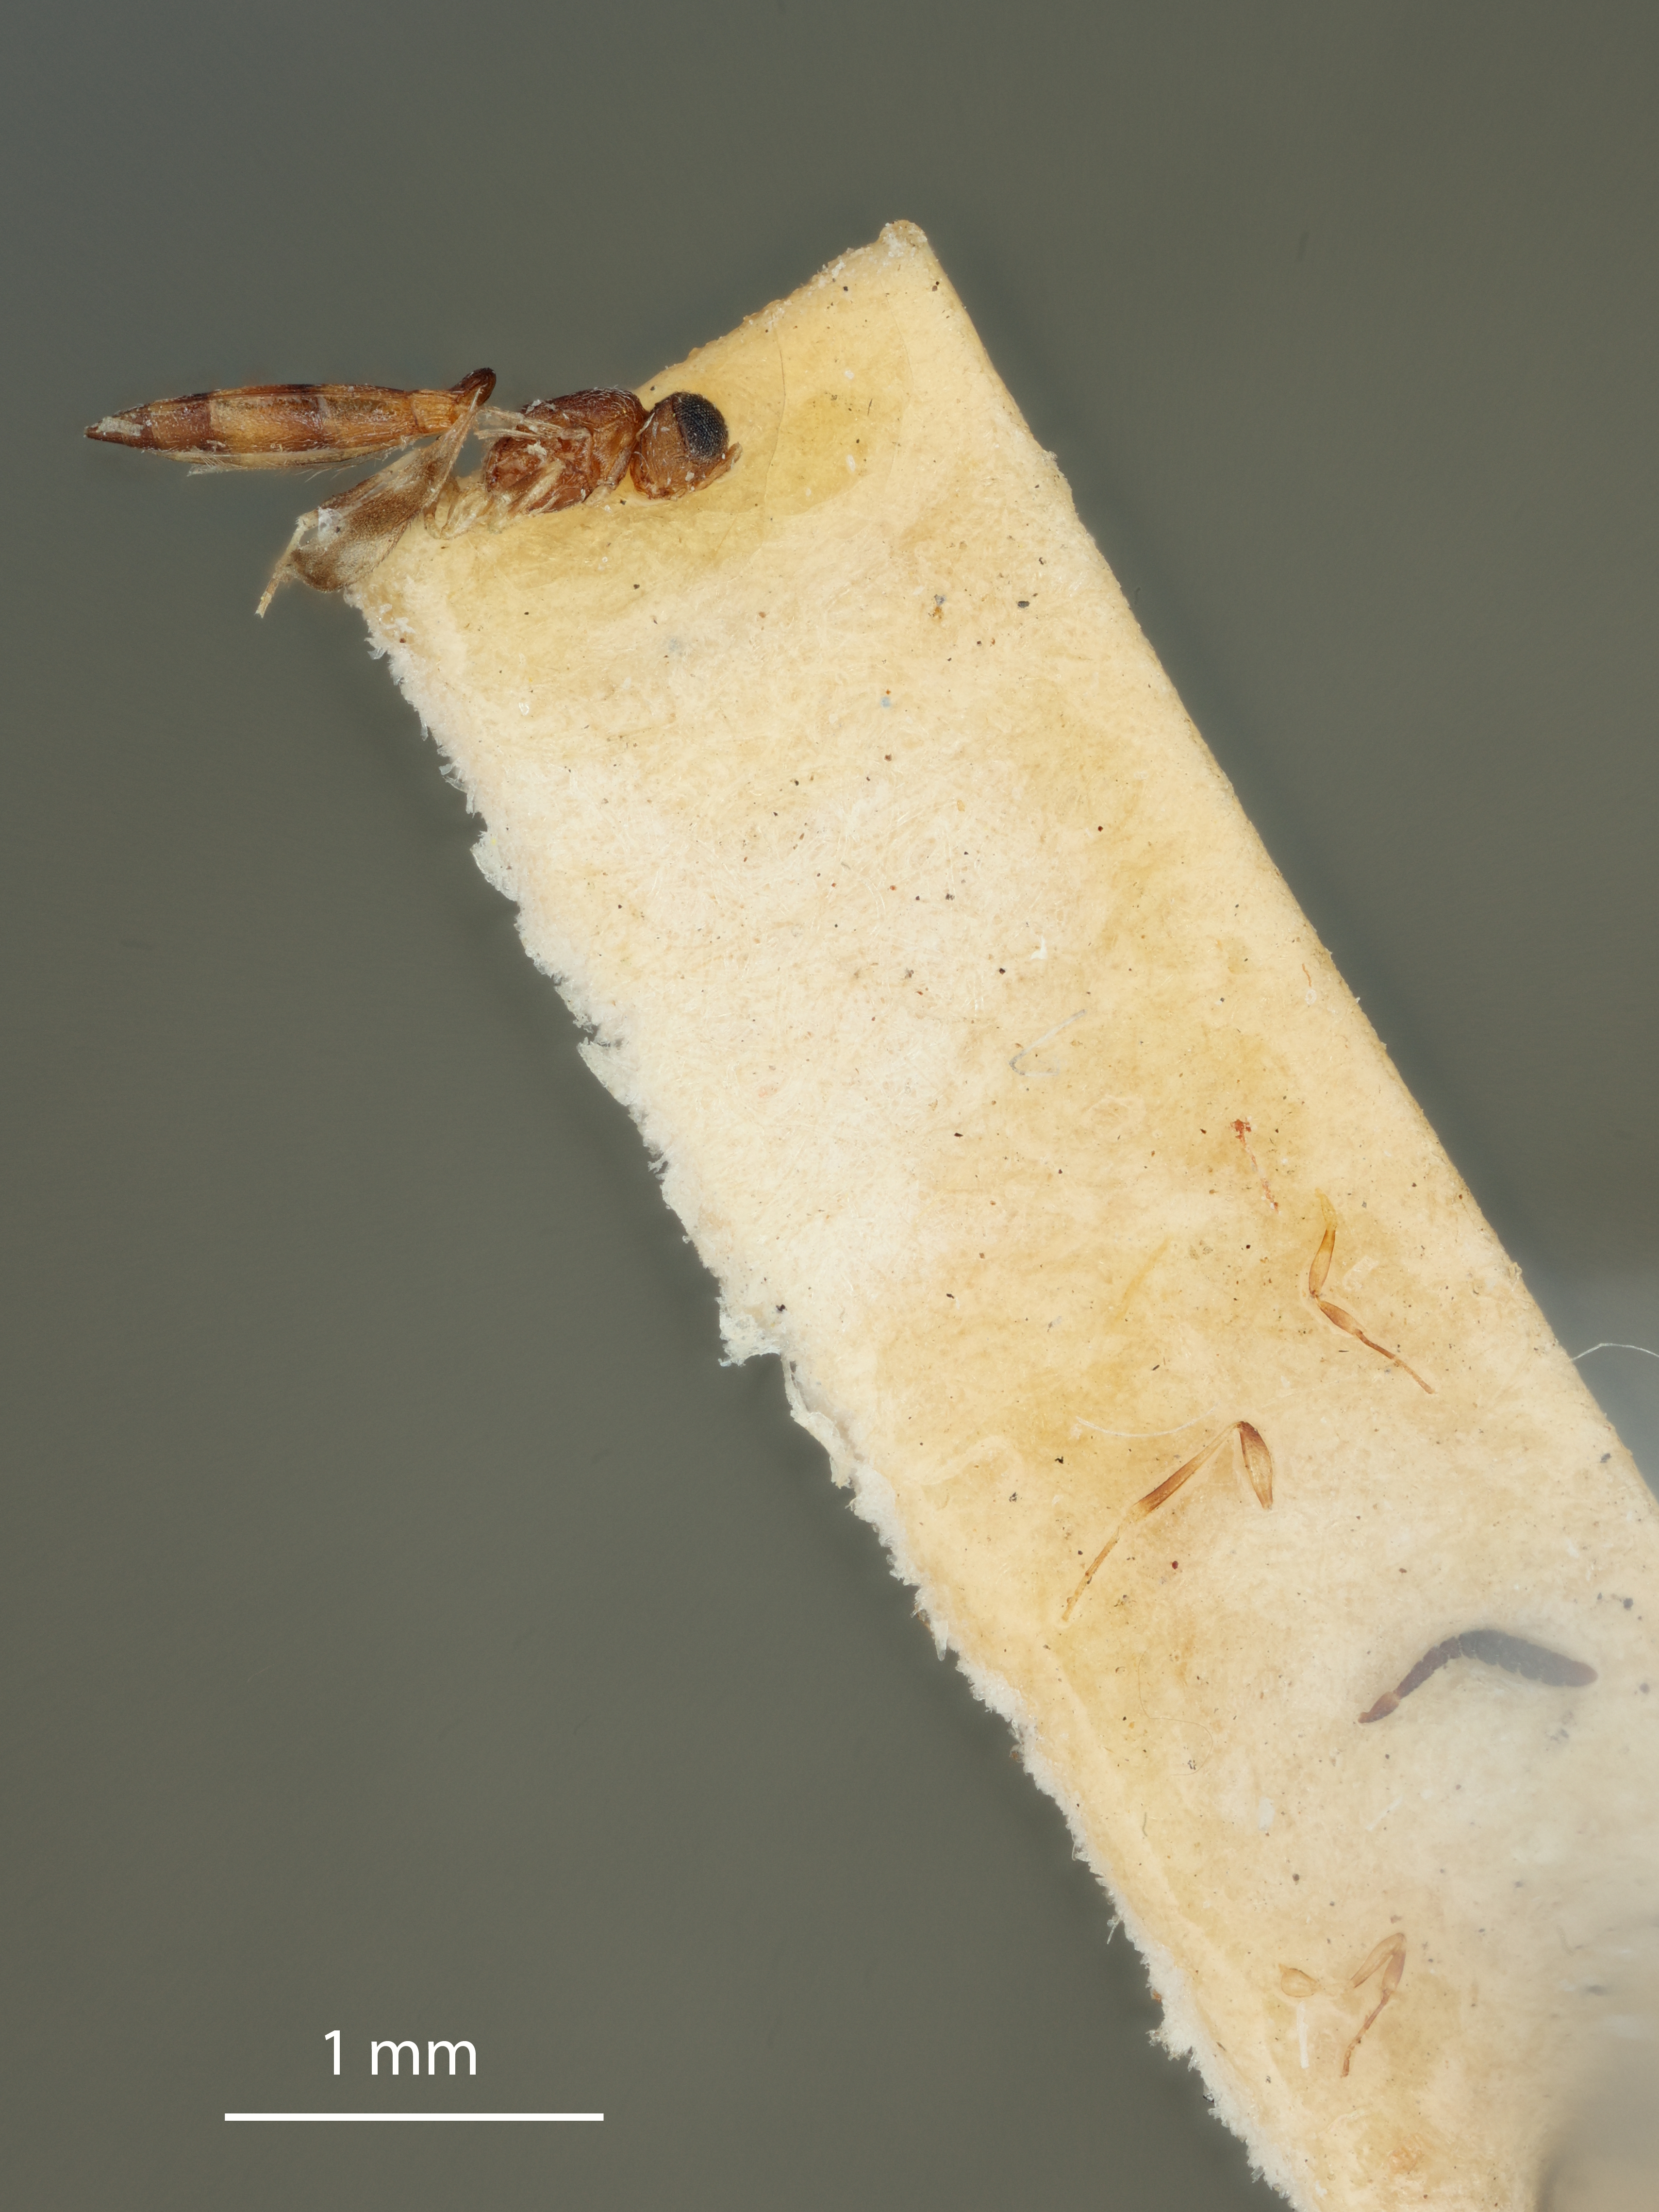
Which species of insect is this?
Baeoneura cinctiventris
